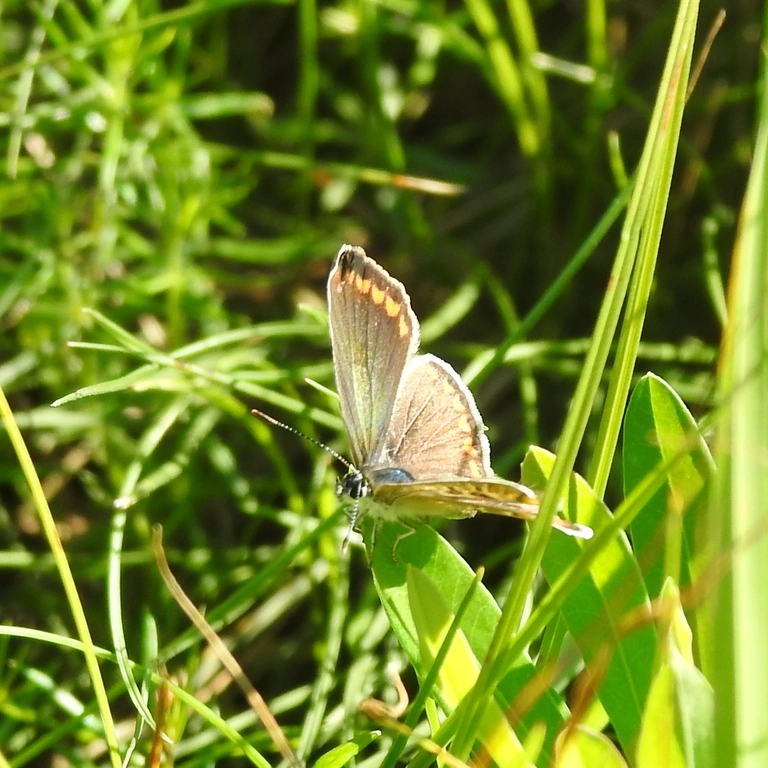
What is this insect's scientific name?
Polyommatus icarus
